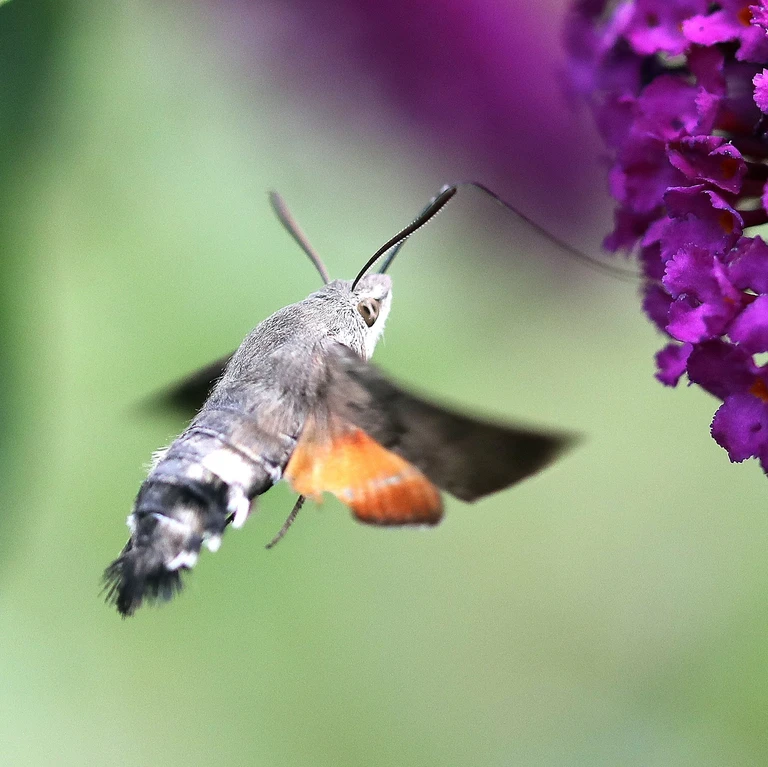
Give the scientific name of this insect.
Macroglossum stellatarum
